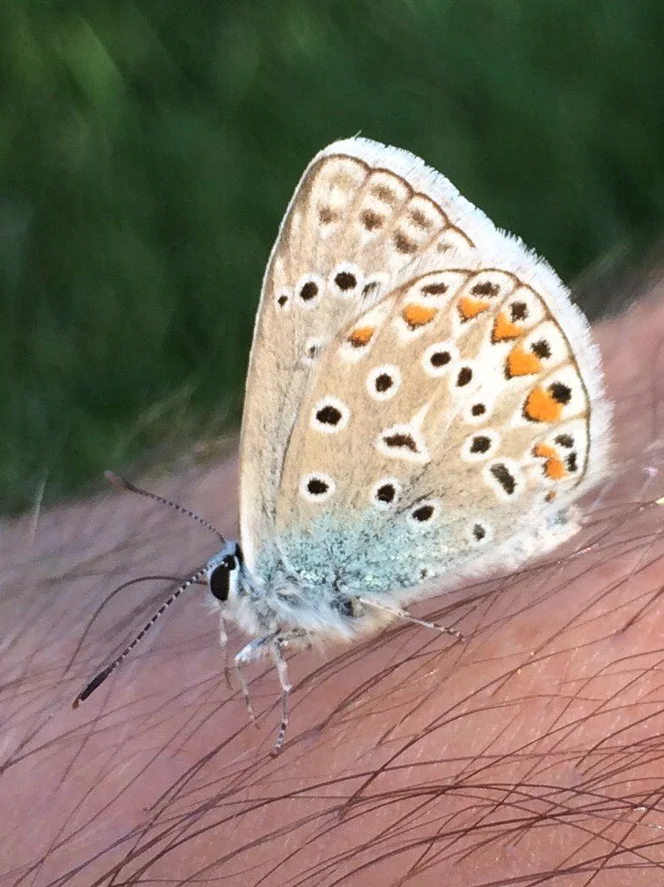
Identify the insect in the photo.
Polyommatus icarus
